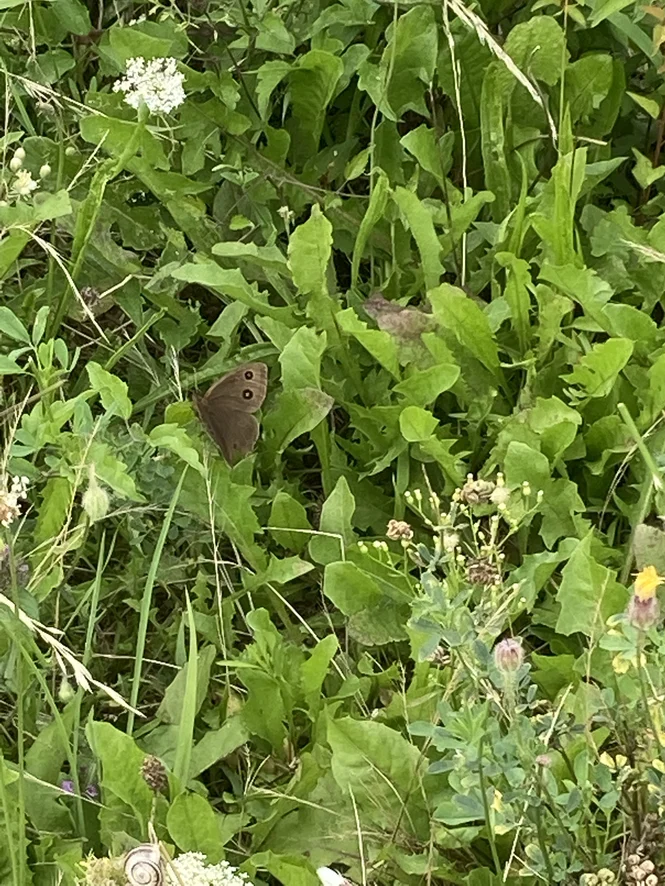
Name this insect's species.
Minois dryas
